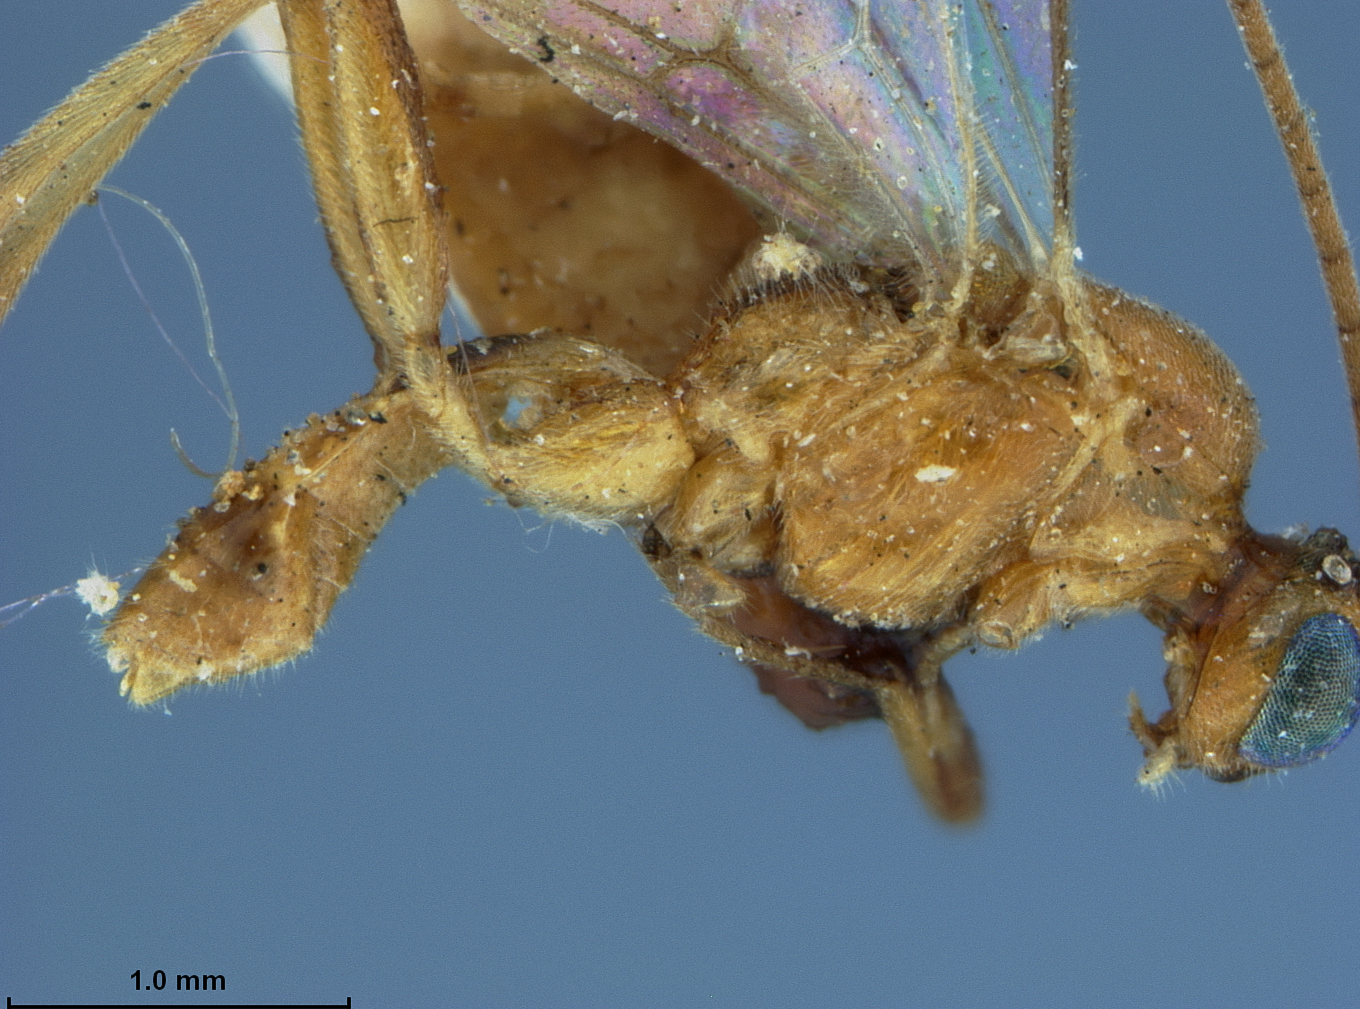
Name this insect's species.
Meteorus oecopsidis
